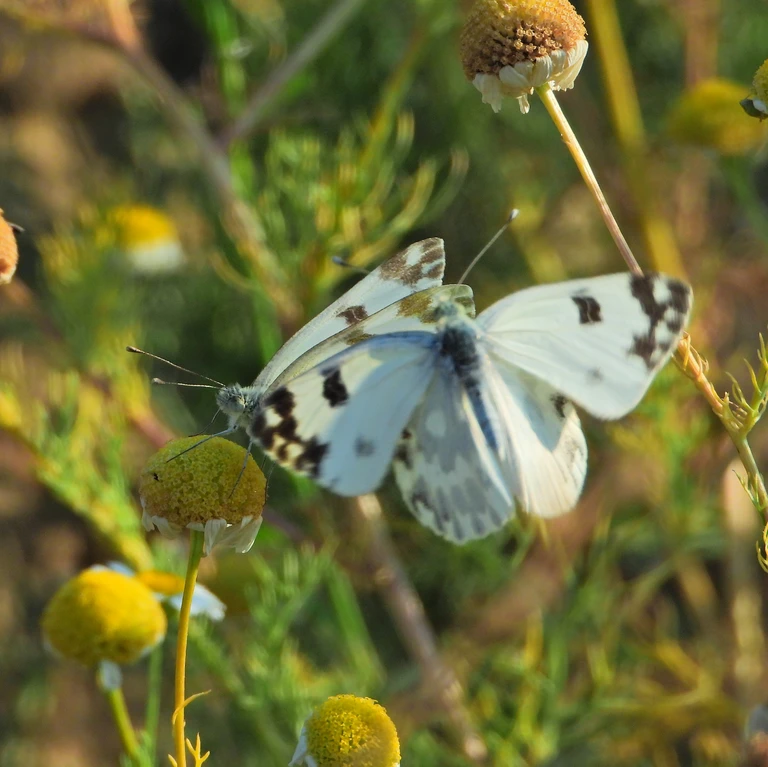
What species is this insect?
Pontia edusa
